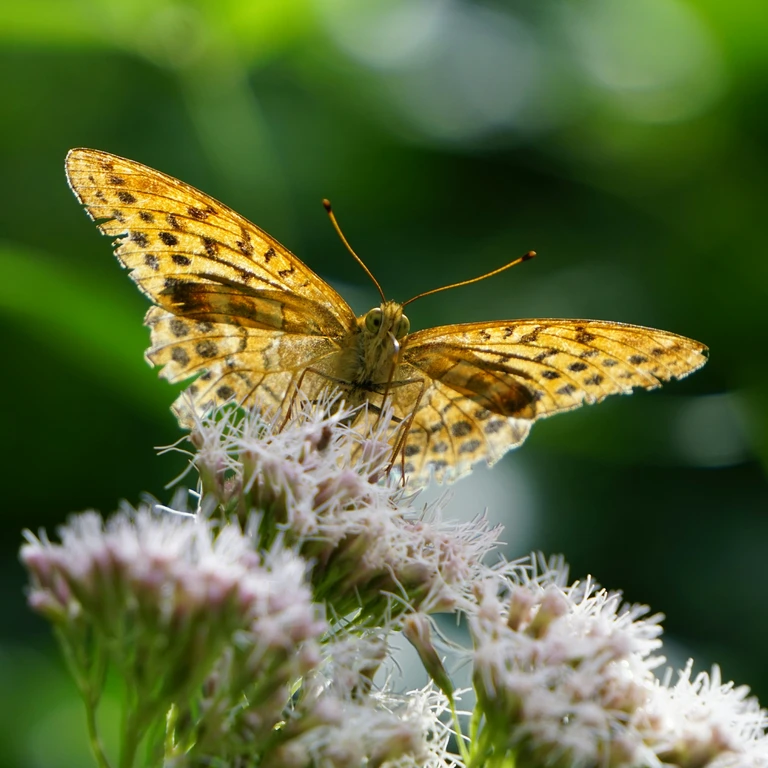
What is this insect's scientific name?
Argynnis paphia
